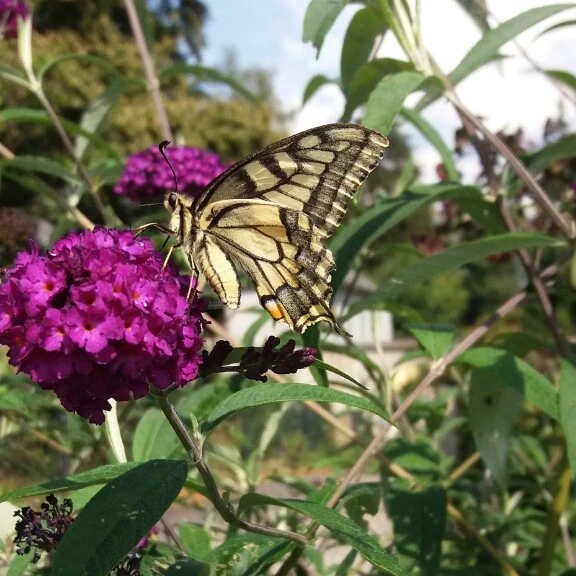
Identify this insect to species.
Papilio machaon
